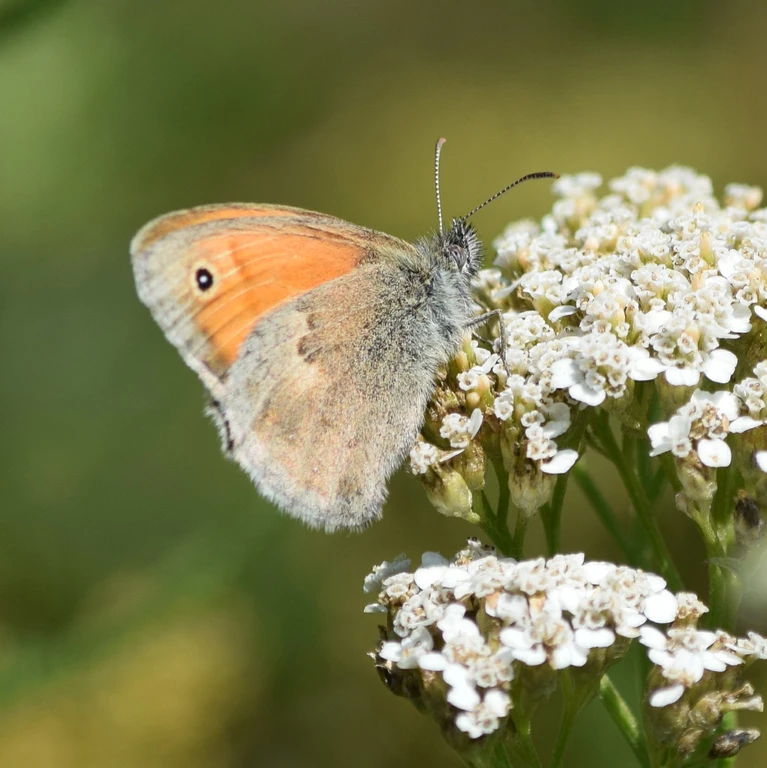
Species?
Coenonympha pamphilus
